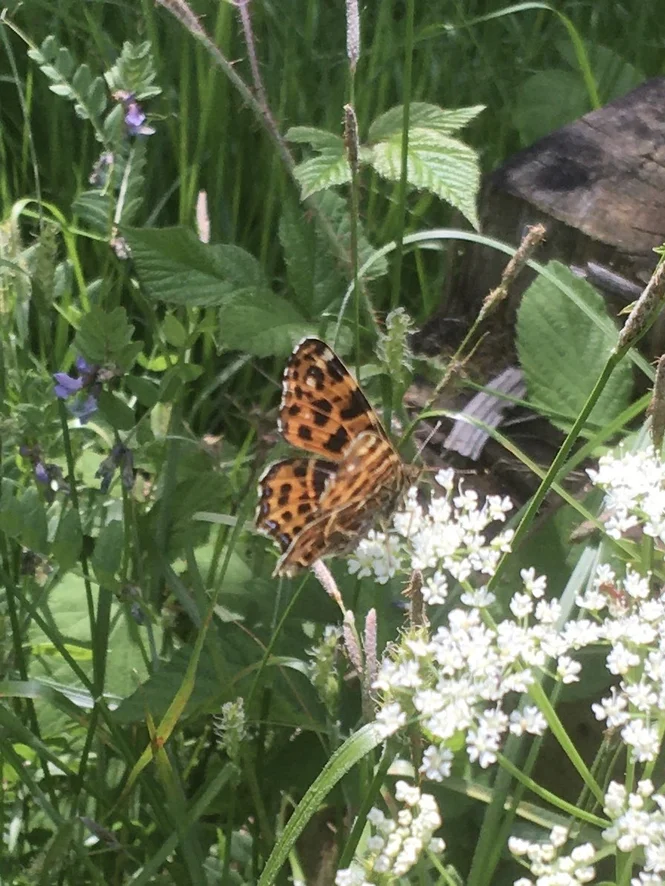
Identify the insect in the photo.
Araschnia levana
